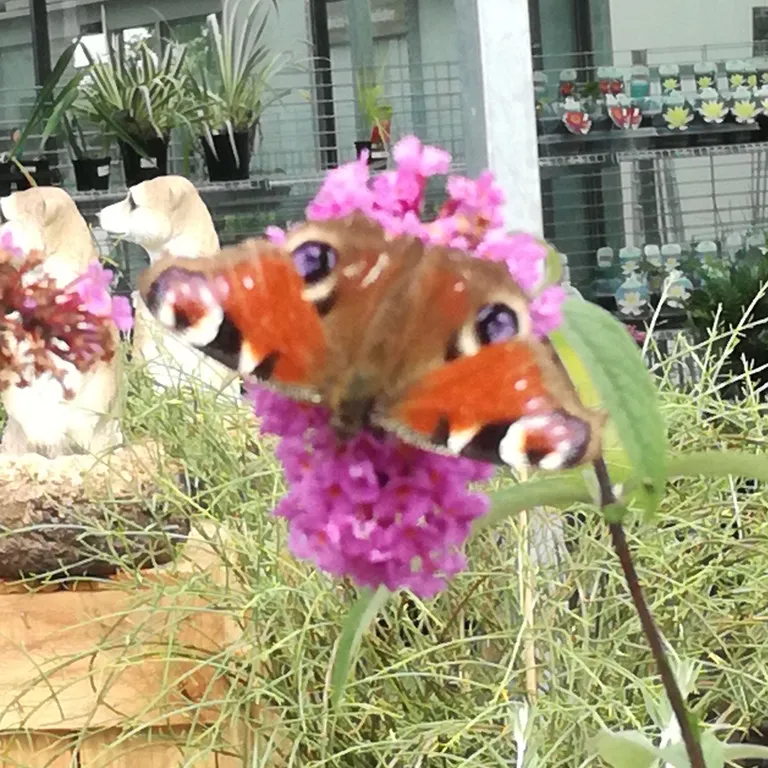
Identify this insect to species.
Aglais io
